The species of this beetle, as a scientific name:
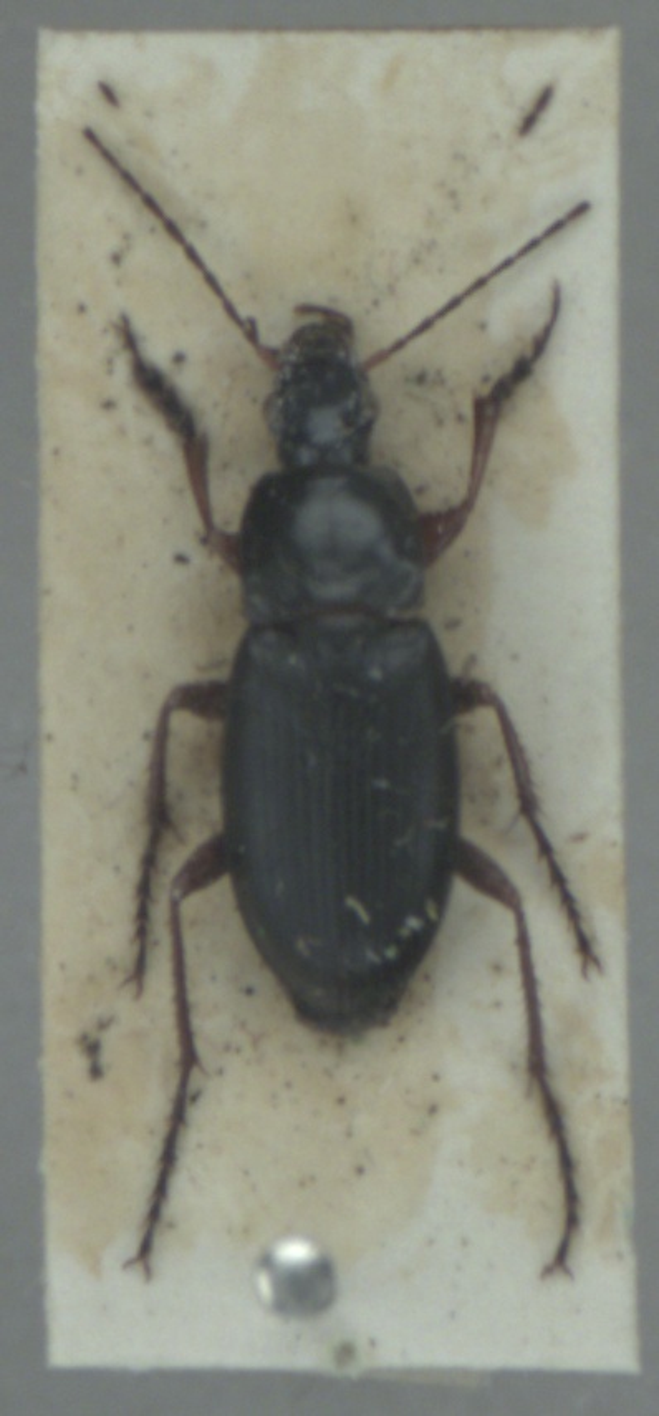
Calathus fuscipes
